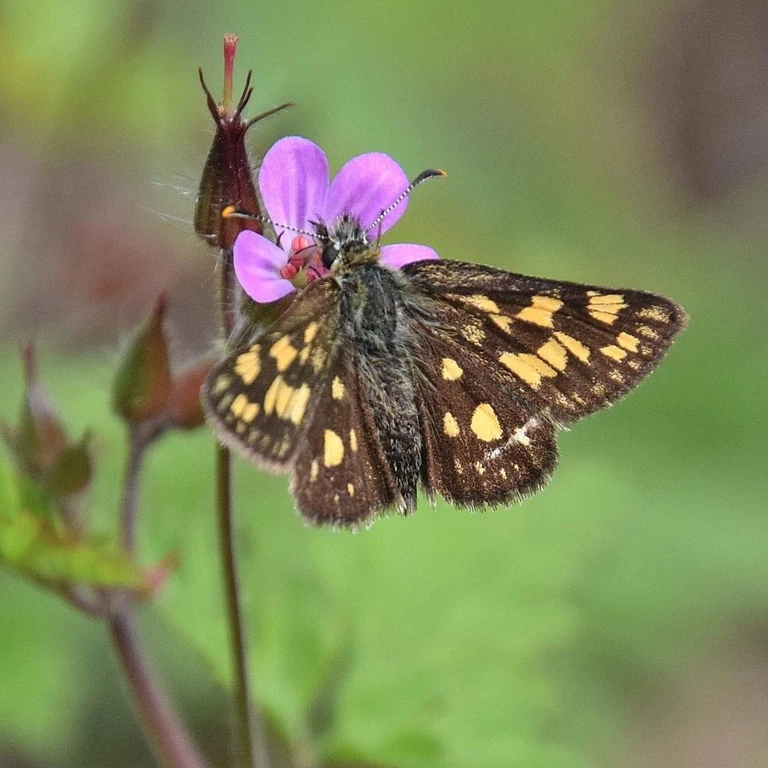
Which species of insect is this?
Carterocephalus palaemon
